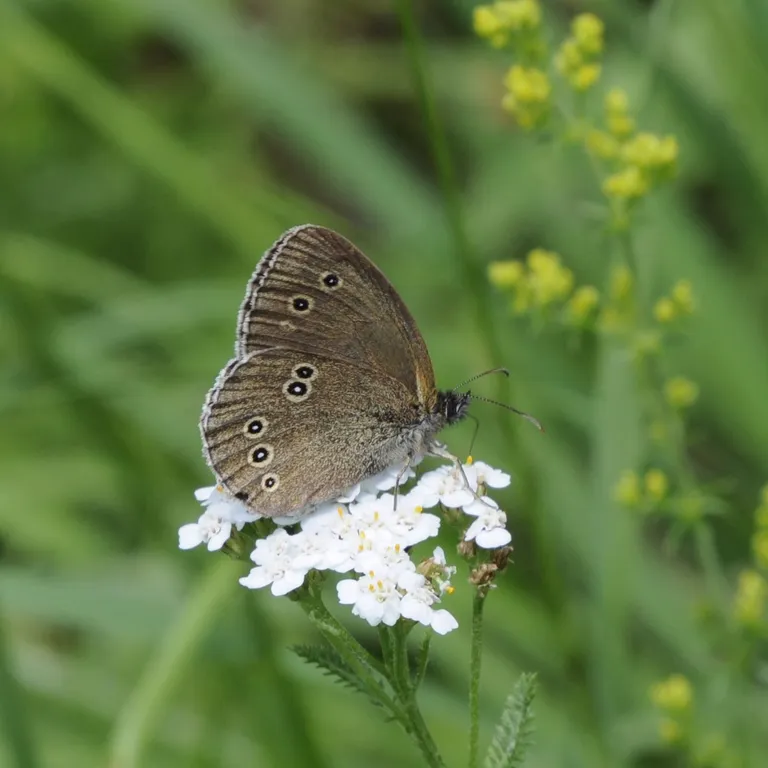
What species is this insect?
Aphantopus hyperantus
